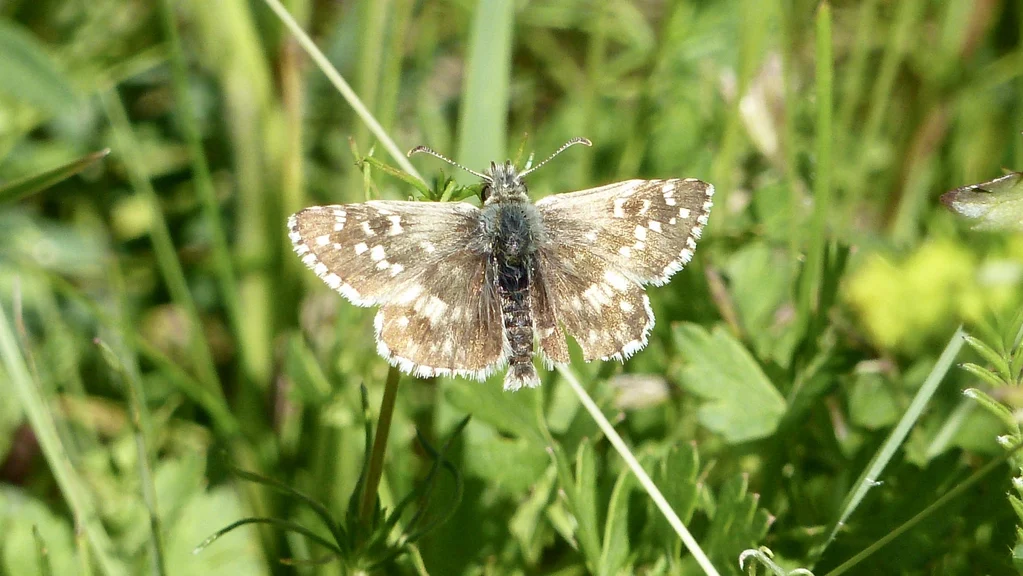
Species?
Pyrgus armoricanus
